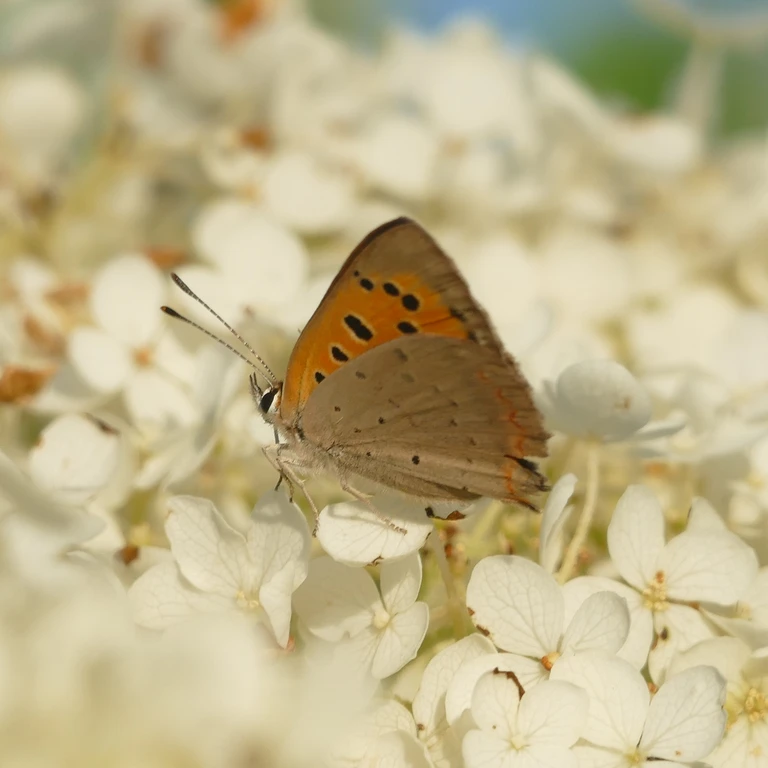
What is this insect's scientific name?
Lycaena phlaeas
